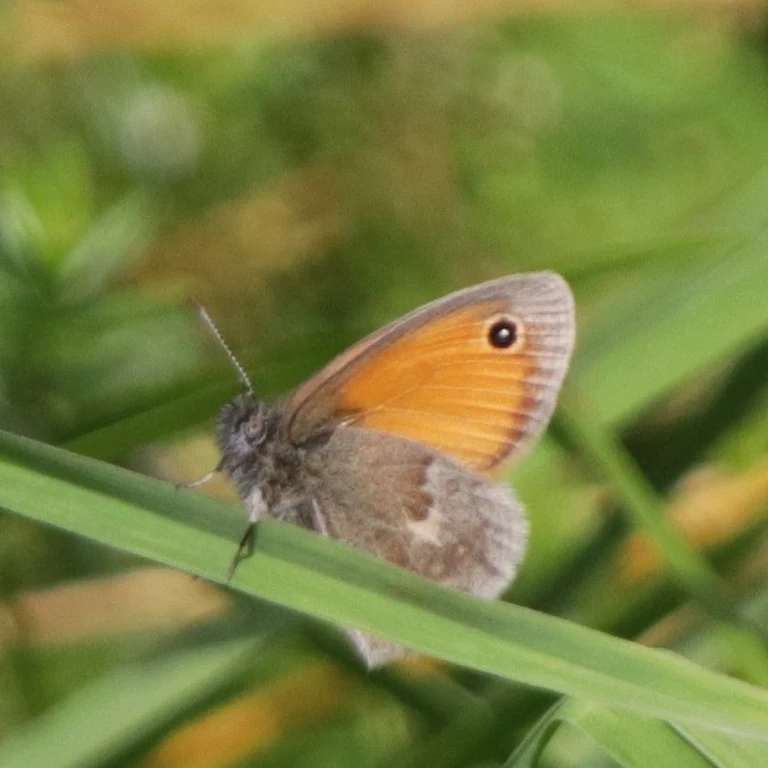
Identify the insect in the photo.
Coenonympha pamphilus
